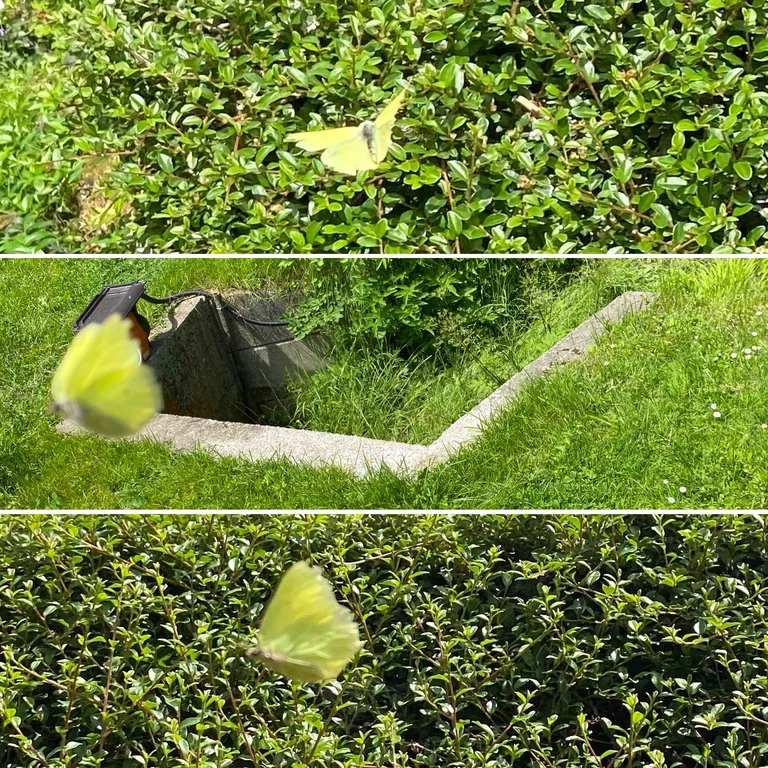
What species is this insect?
Gonepteryx rhamni
